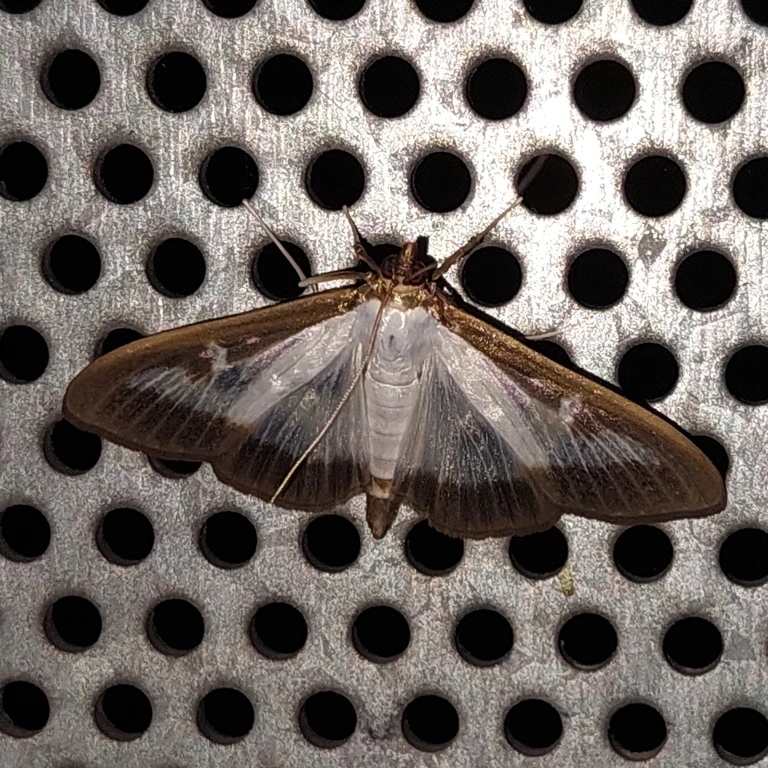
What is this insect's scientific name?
Cydalima perspectalis
